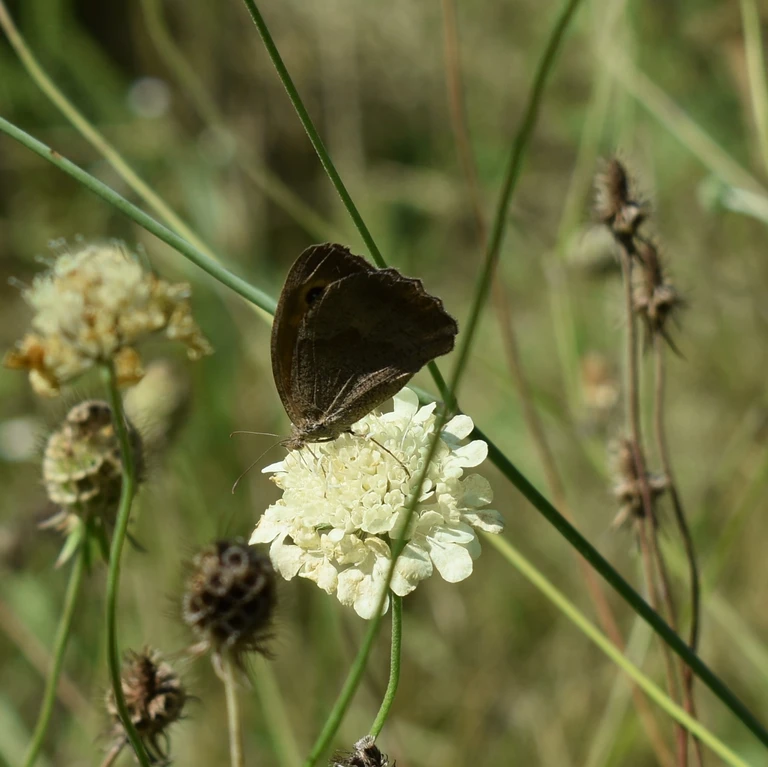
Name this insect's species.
Maniola jurtina
